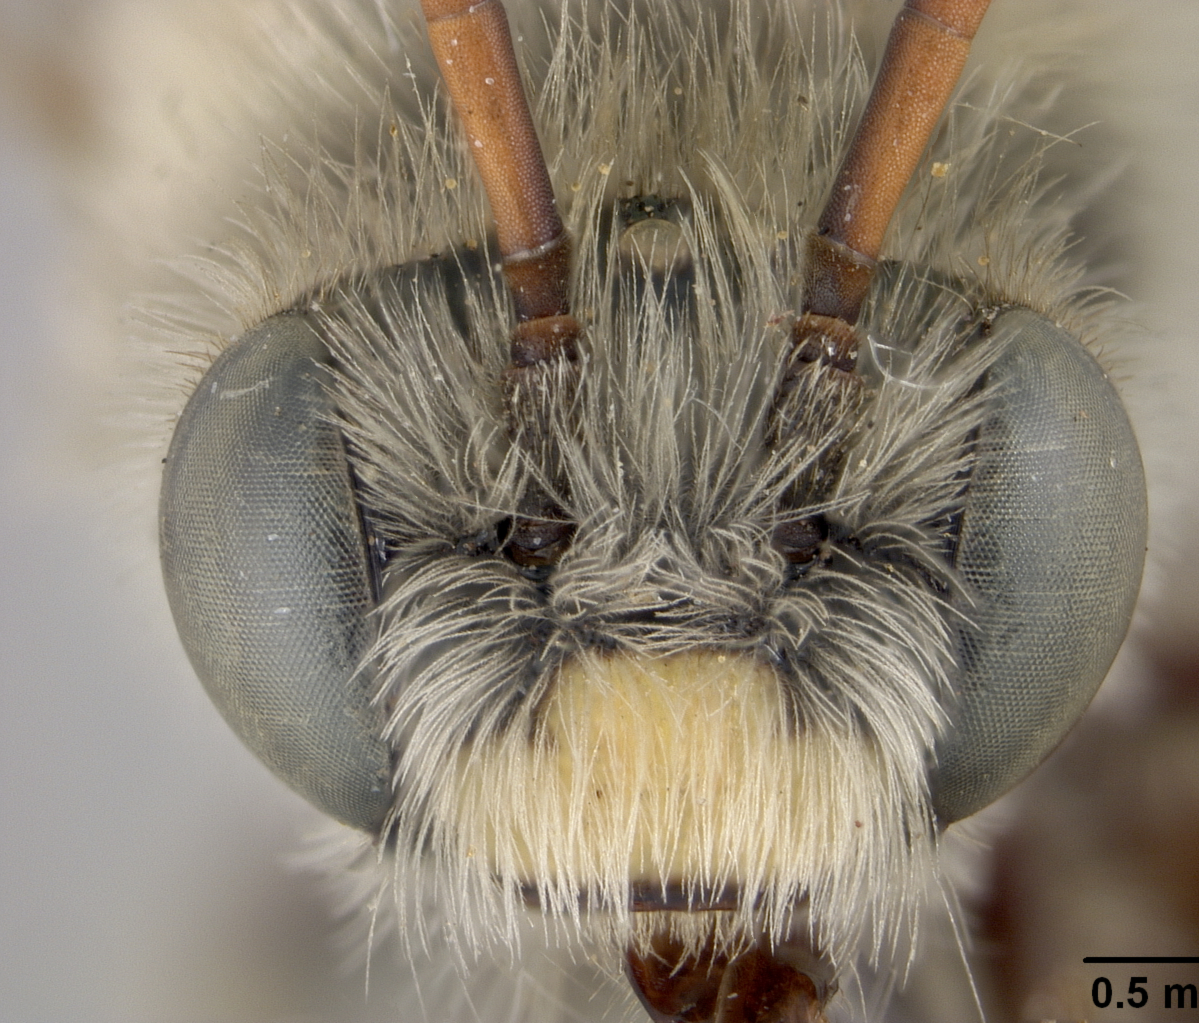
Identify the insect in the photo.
Melissodes kelloggi
